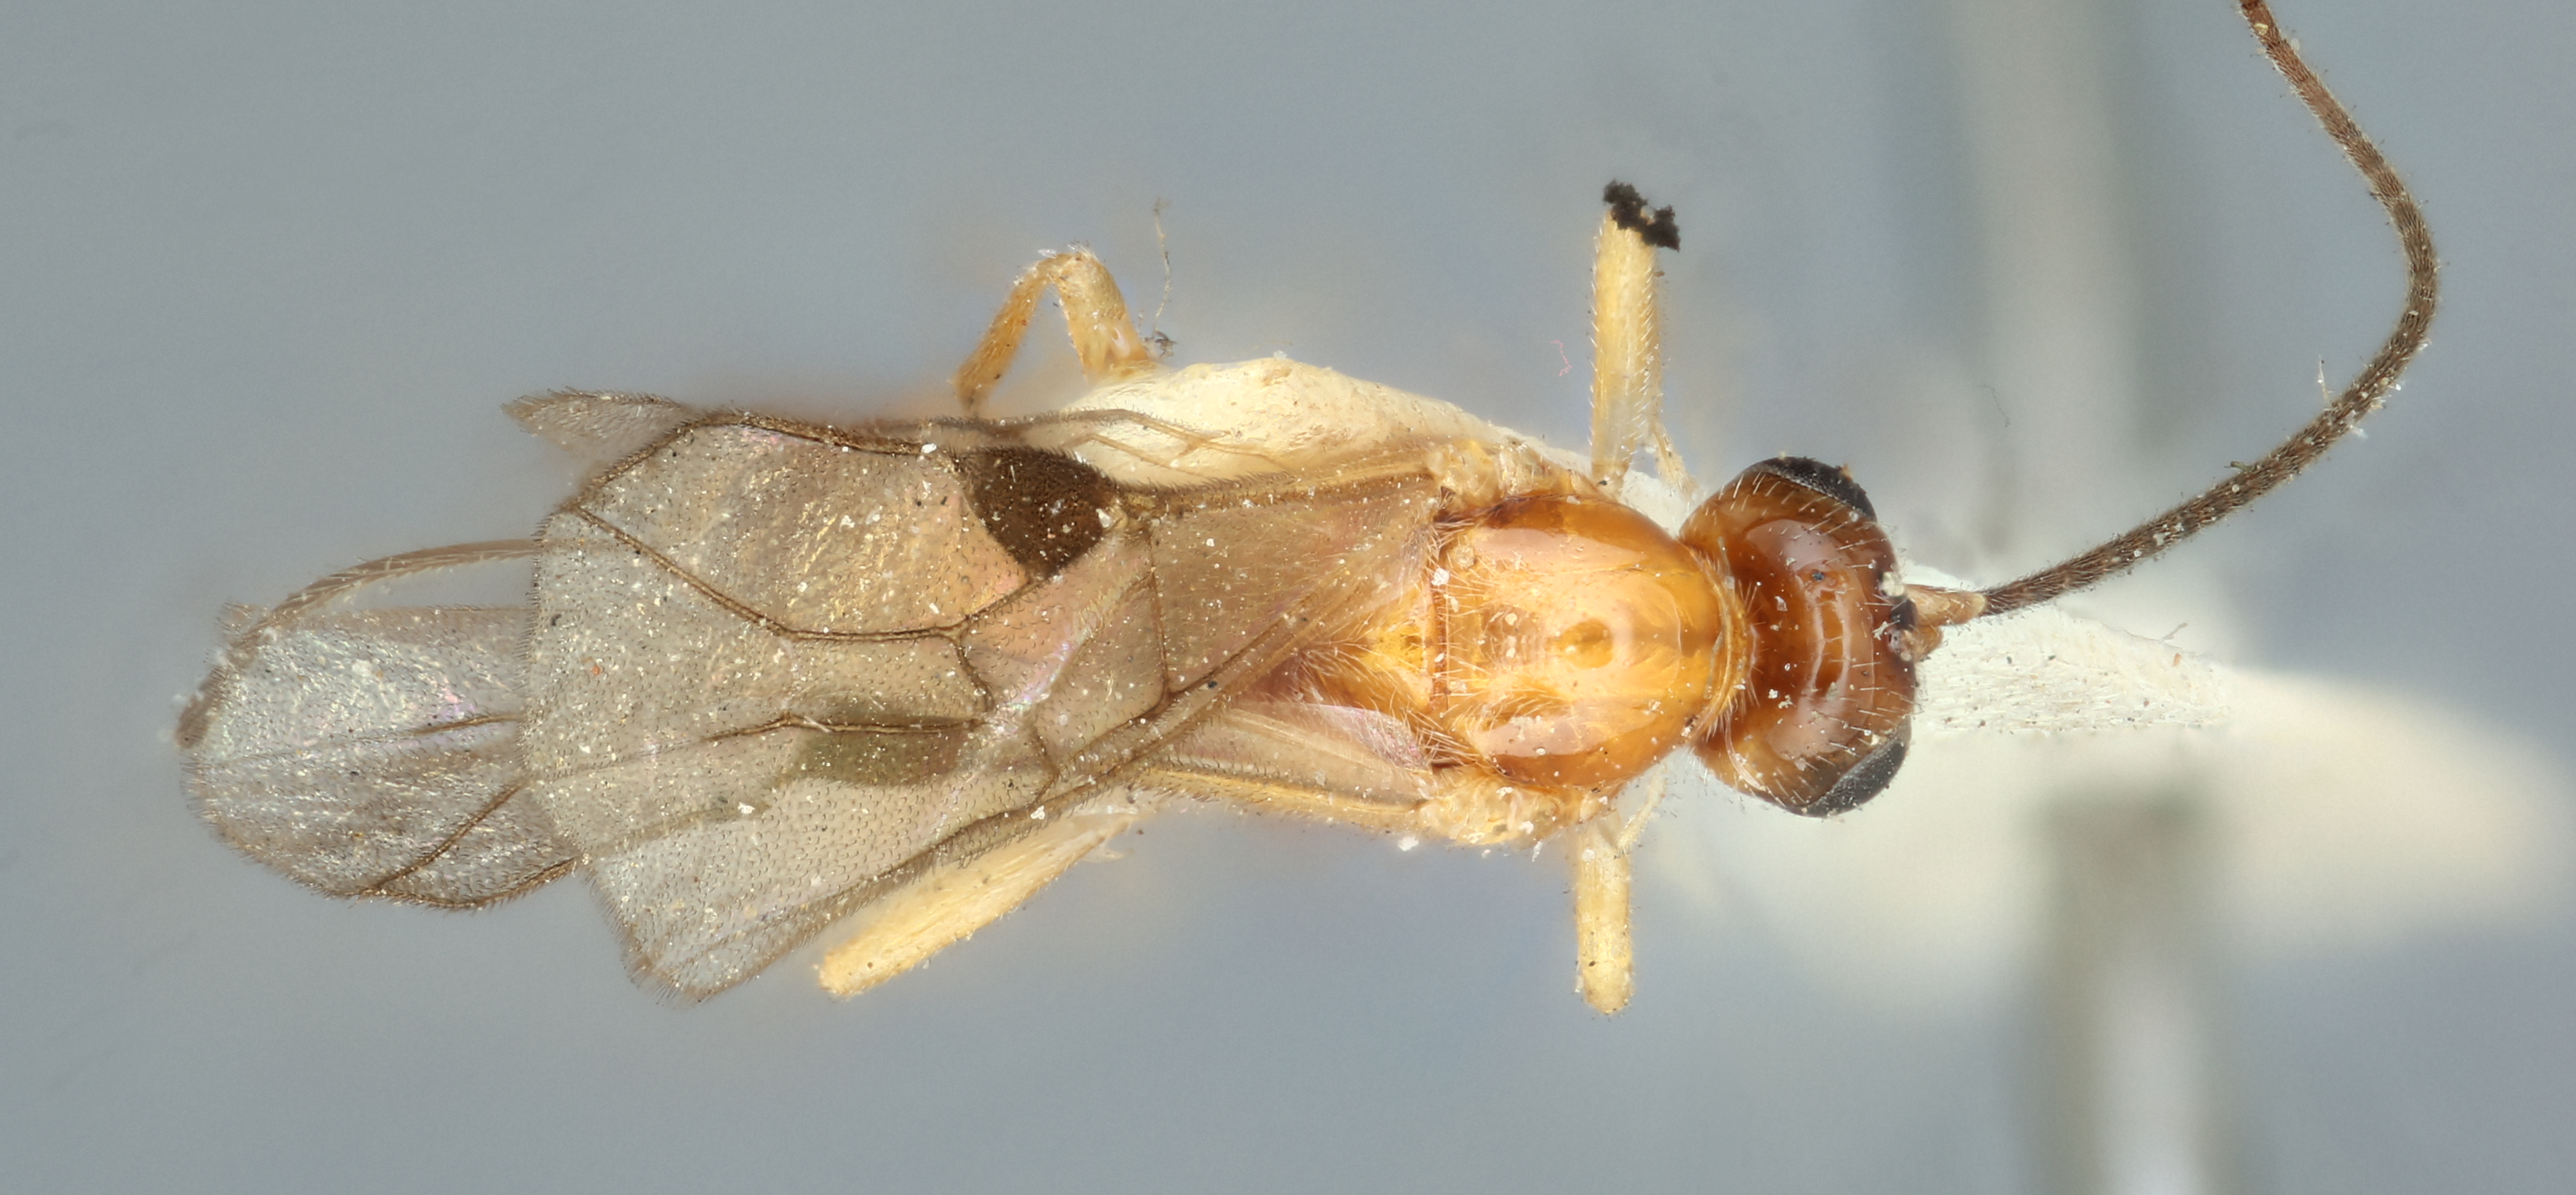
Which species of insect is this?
Bracon cecidomyiae
